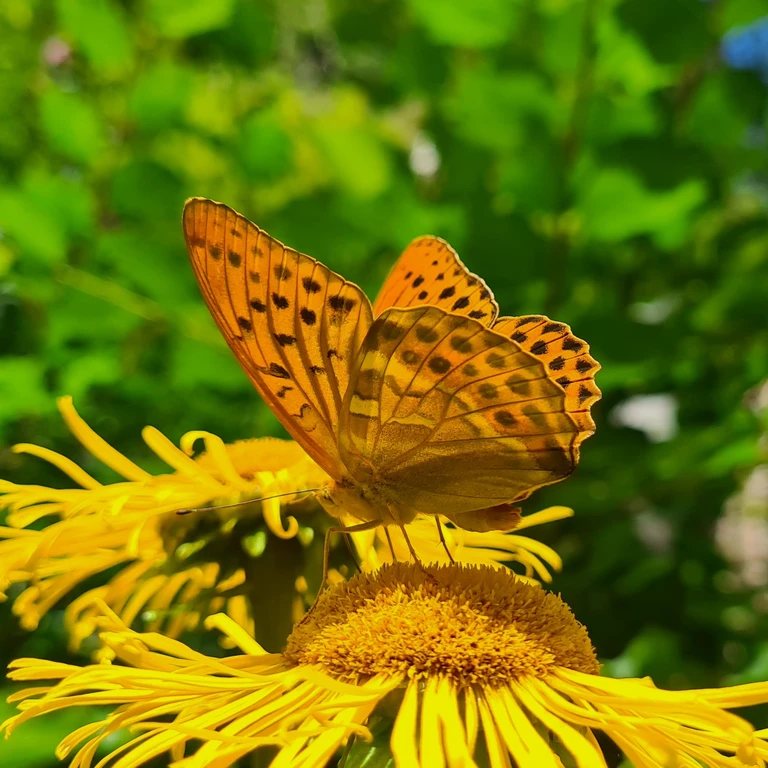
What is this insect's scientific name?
Argynnis paphia
